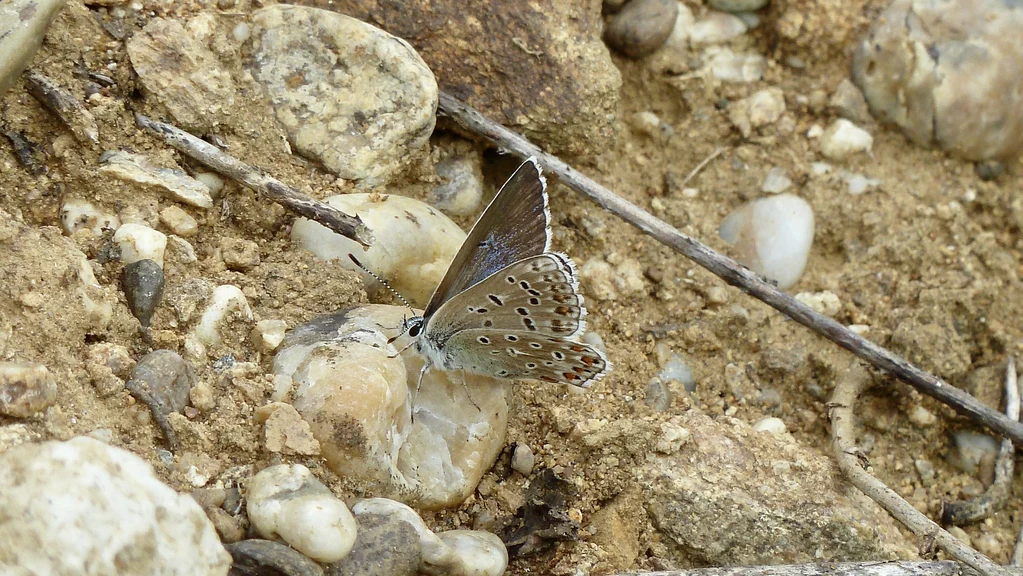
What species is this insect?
Lysandra bellargus
